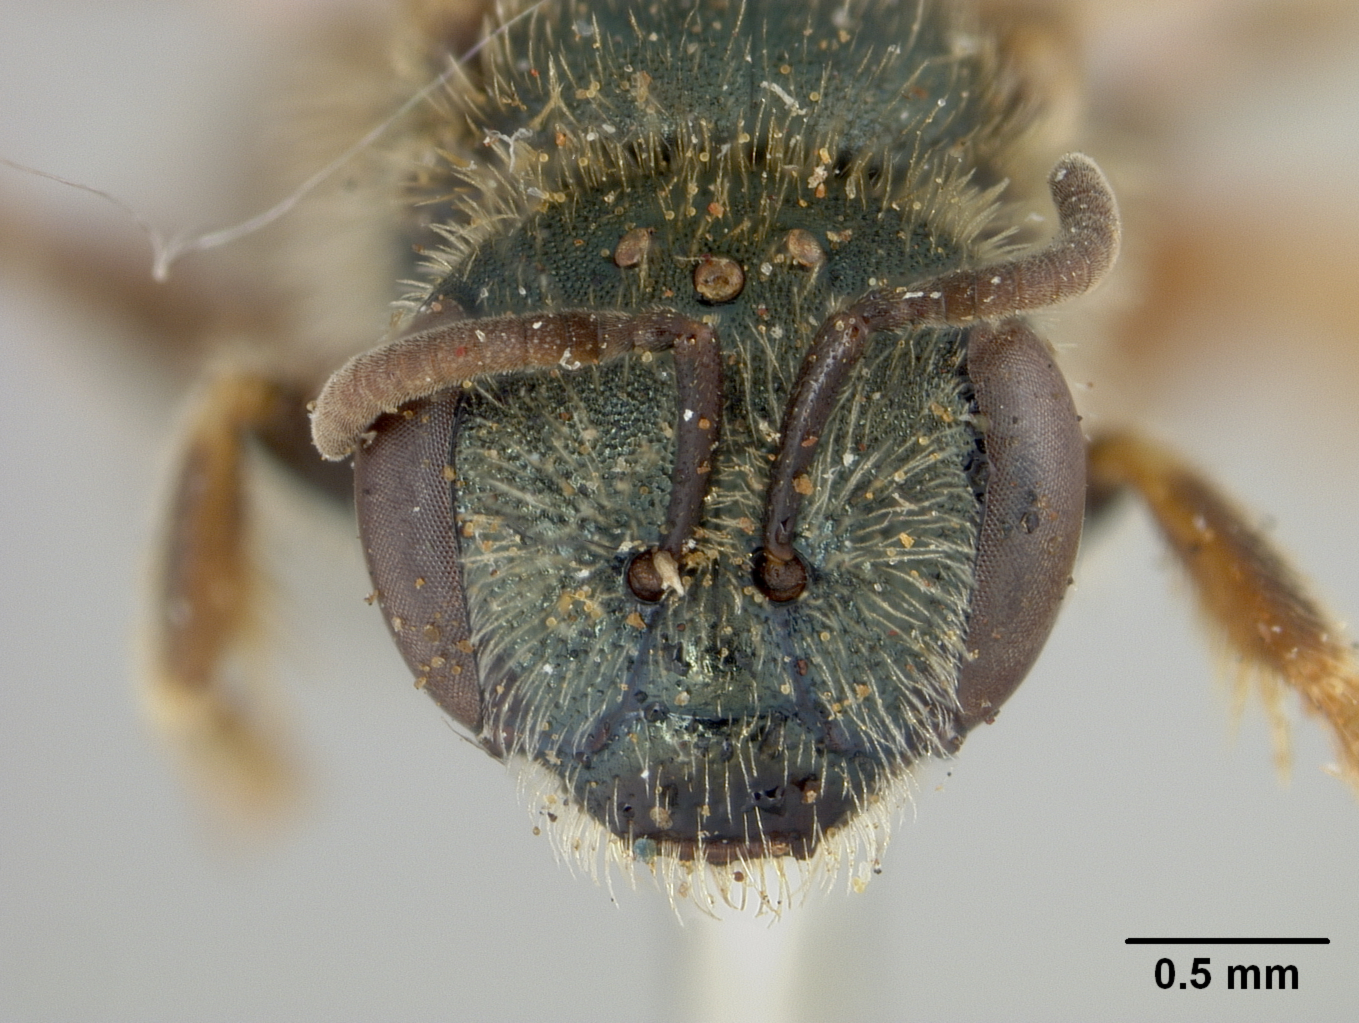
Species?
Halictus expertus
